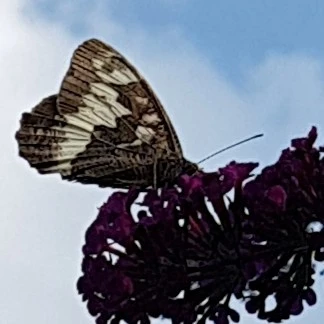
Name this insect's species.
Brintesia circe
